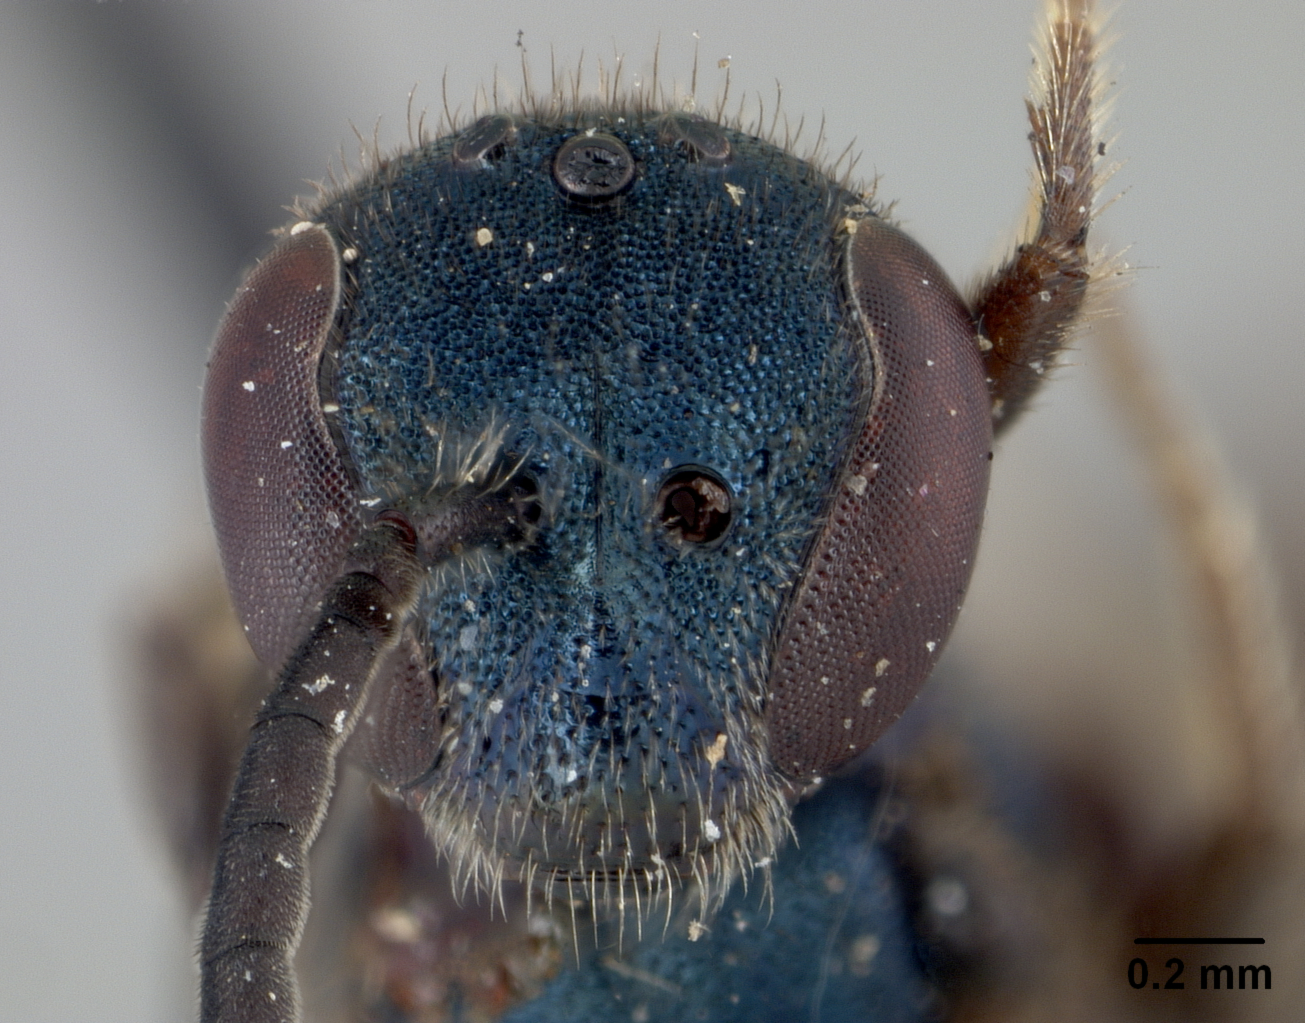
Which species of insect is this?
Halictus cyaneus
